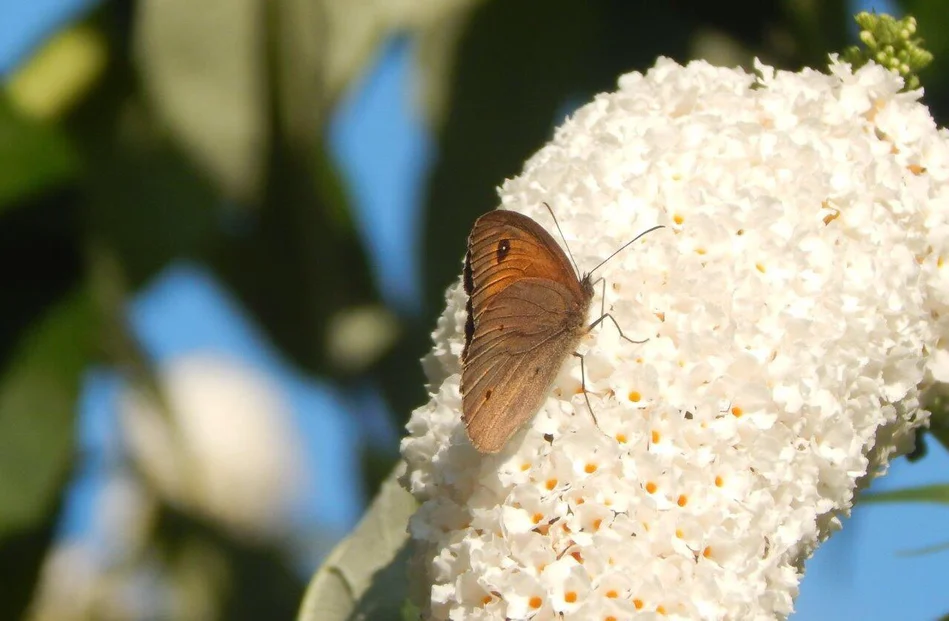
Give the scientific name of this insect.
Maniola jurtina
